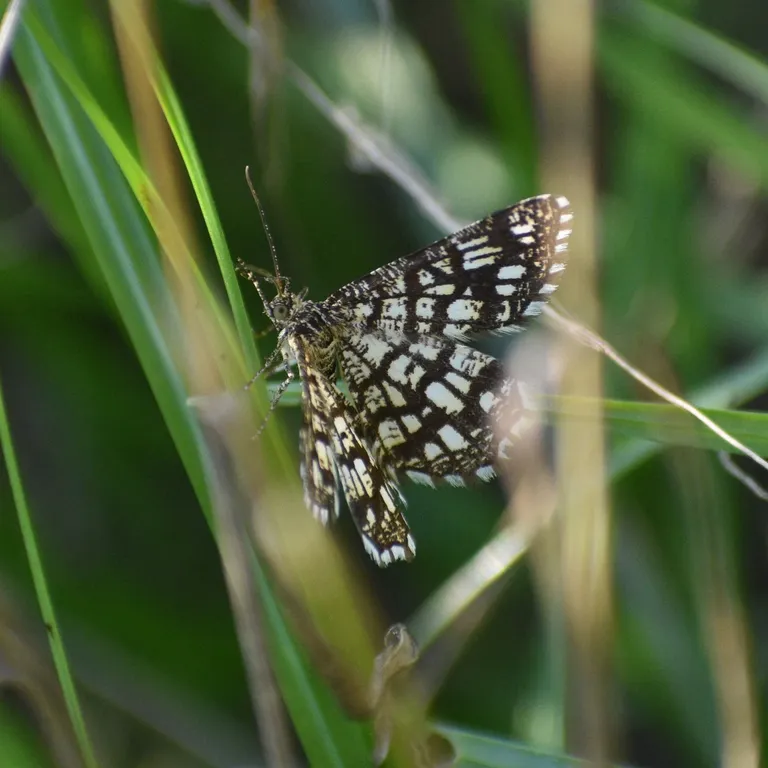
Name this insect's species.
Chiasmia clathrata
